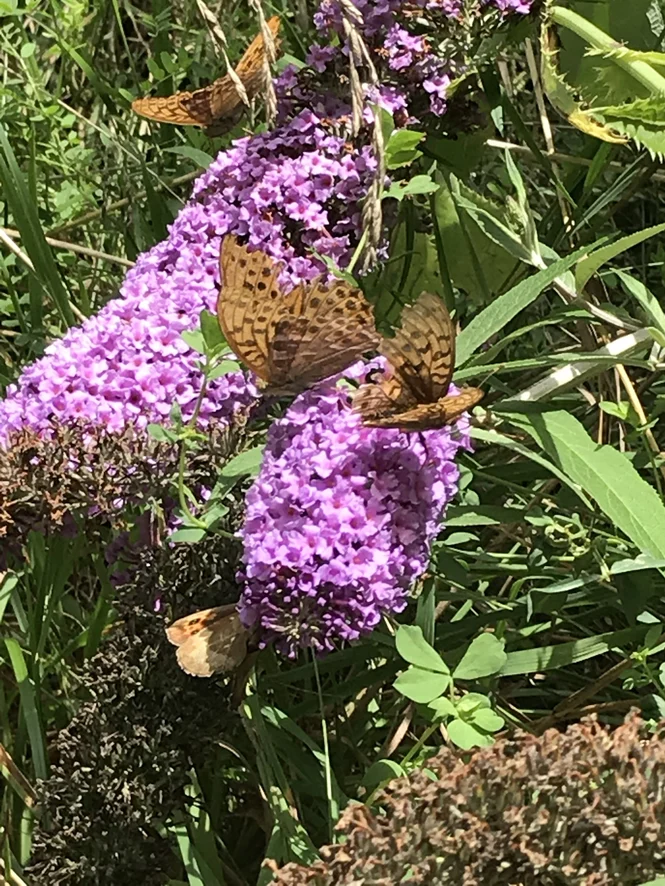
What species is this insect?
Argynnis paphia
